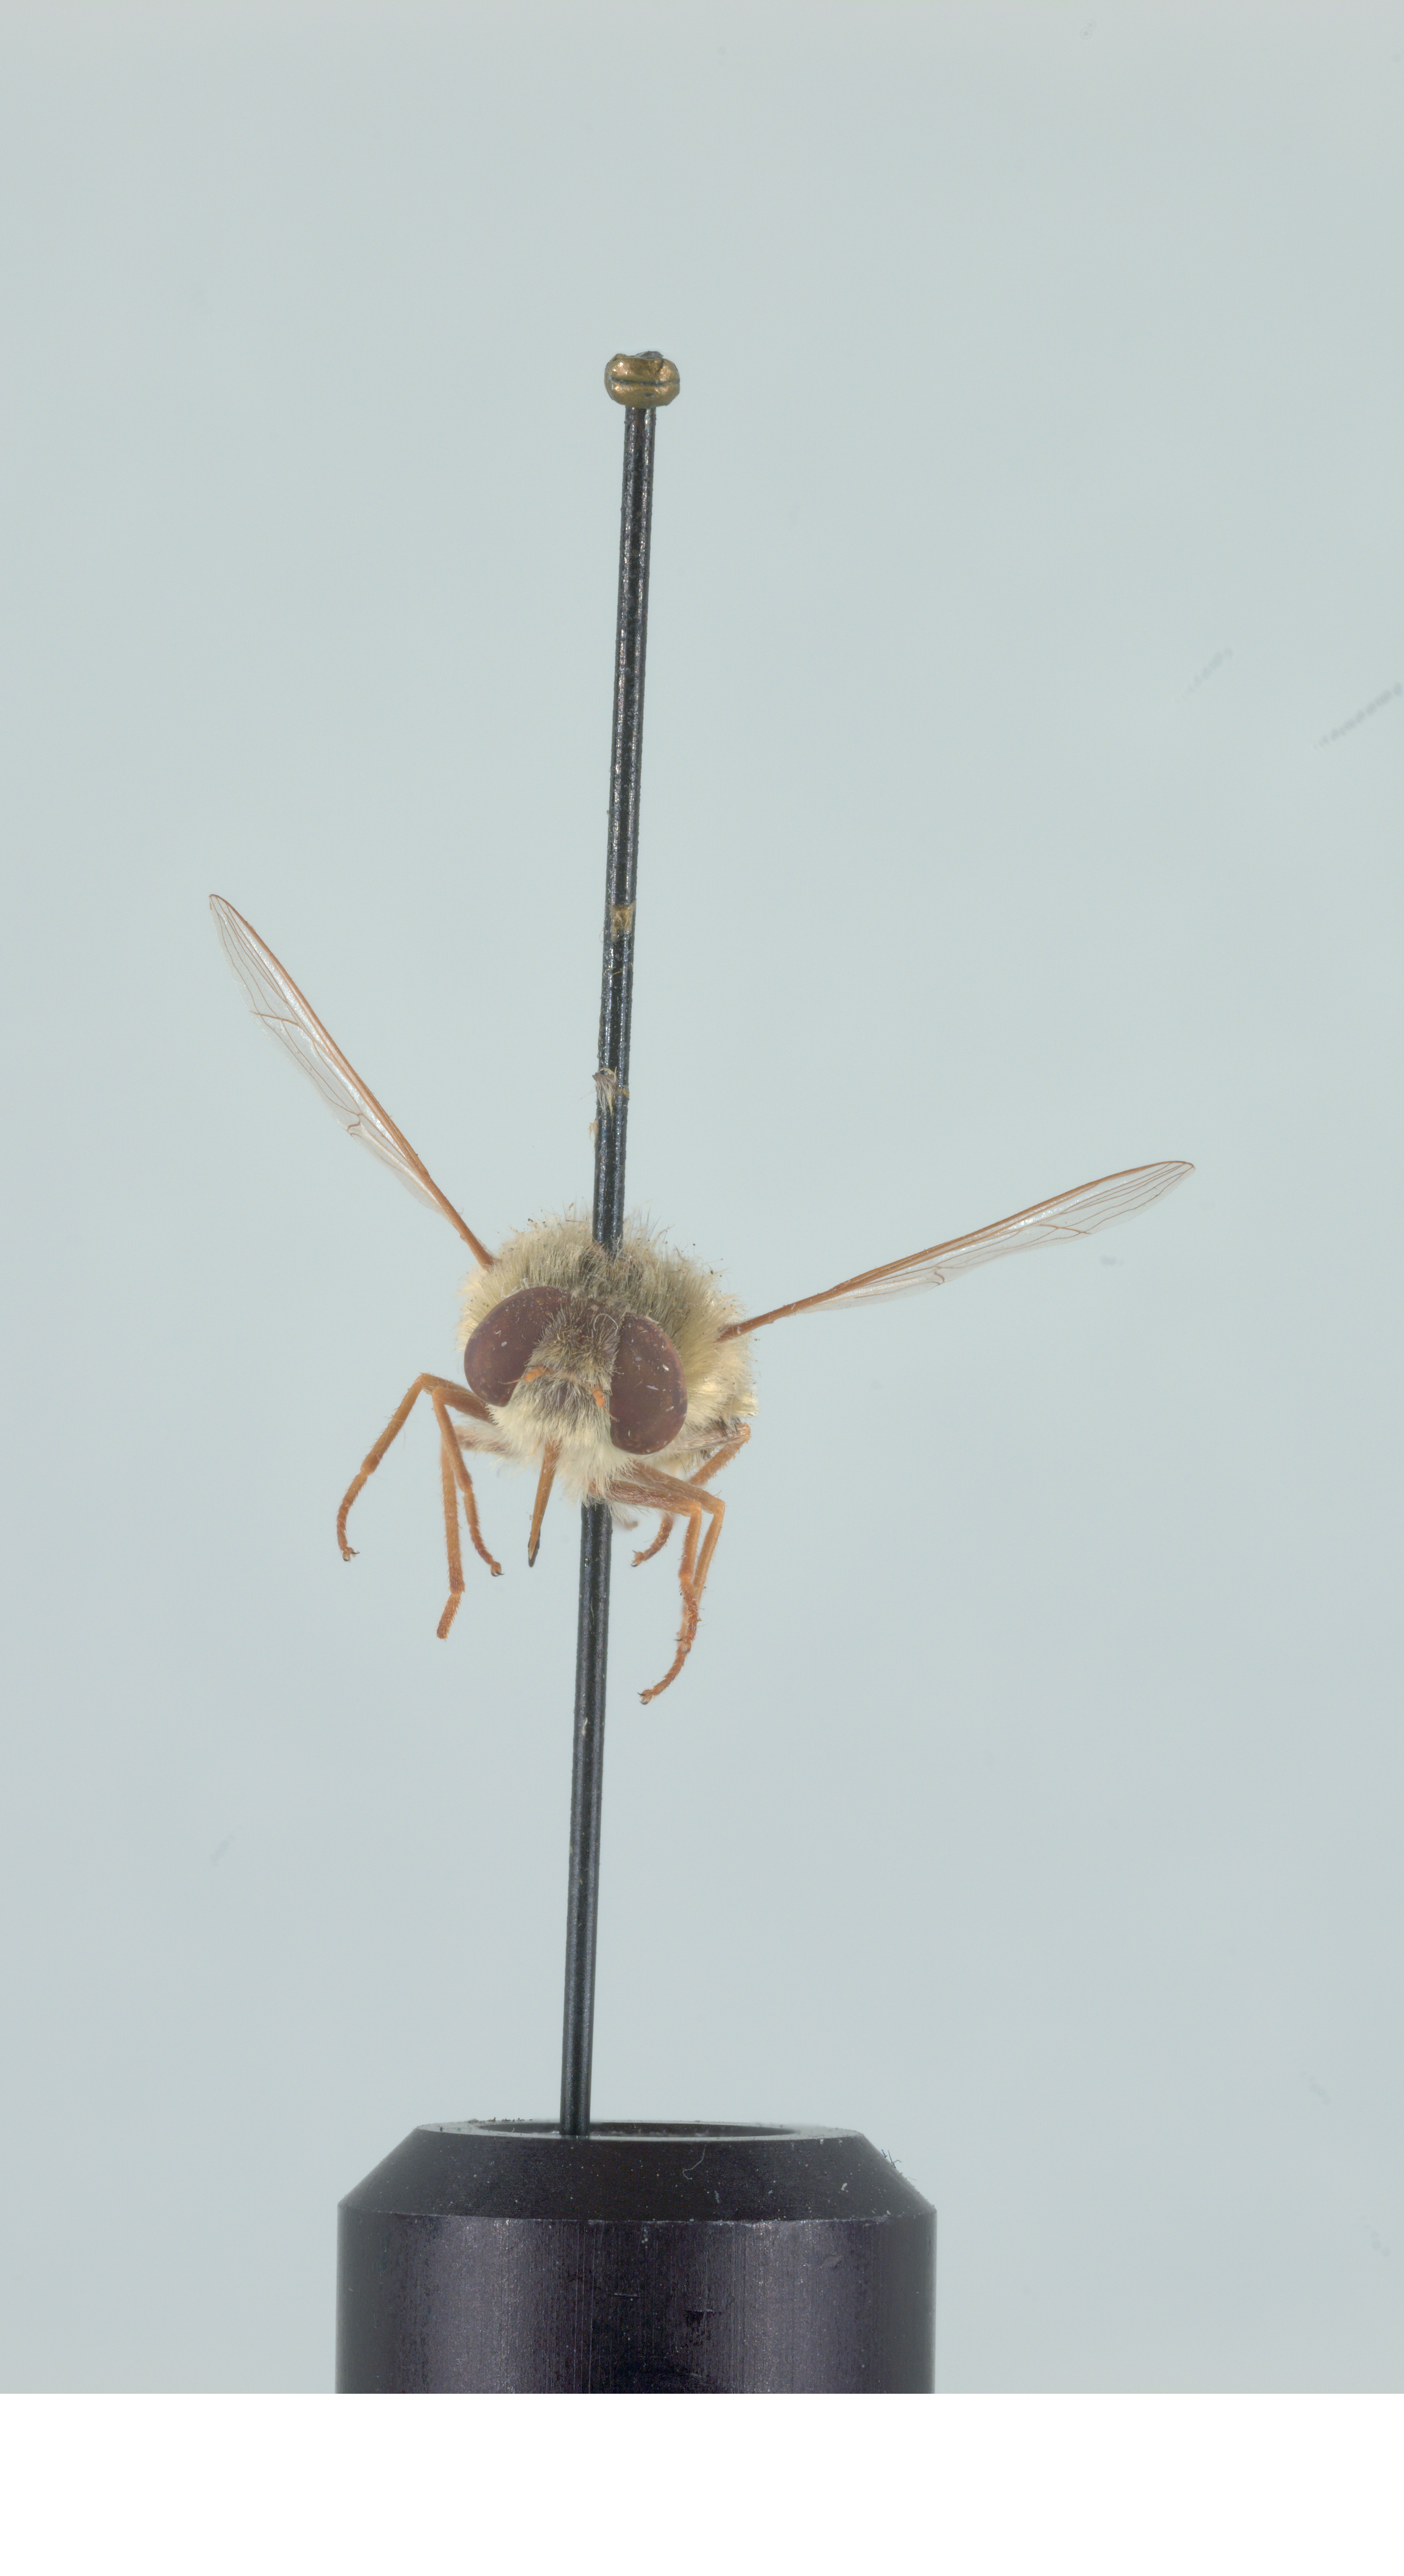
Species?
Neorhynchocephalus sackenii
